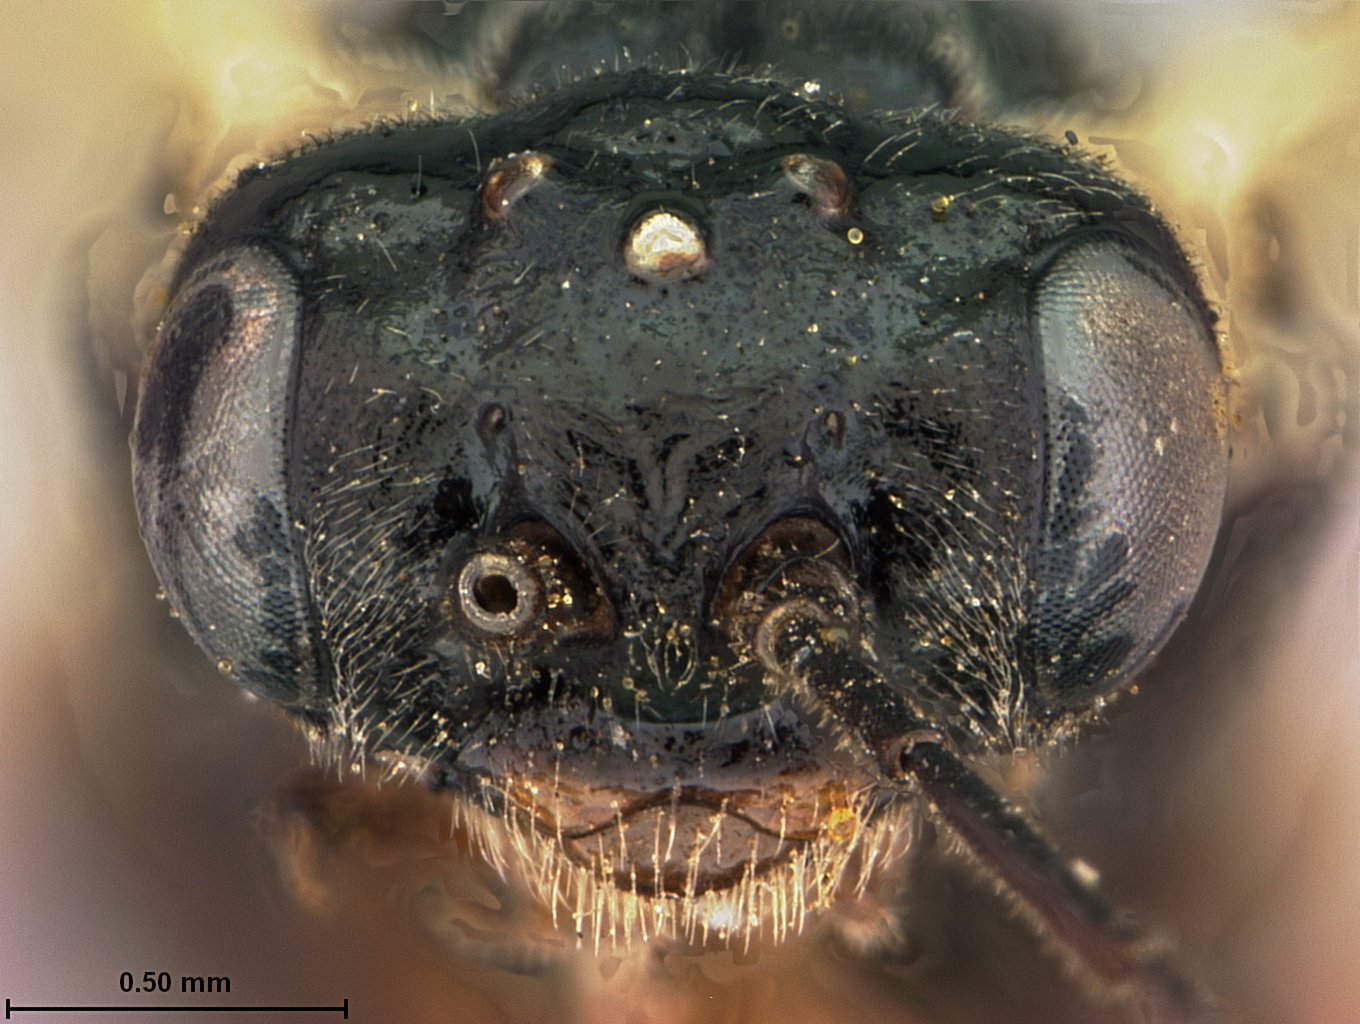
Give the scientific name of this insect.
Platycampus laricis
